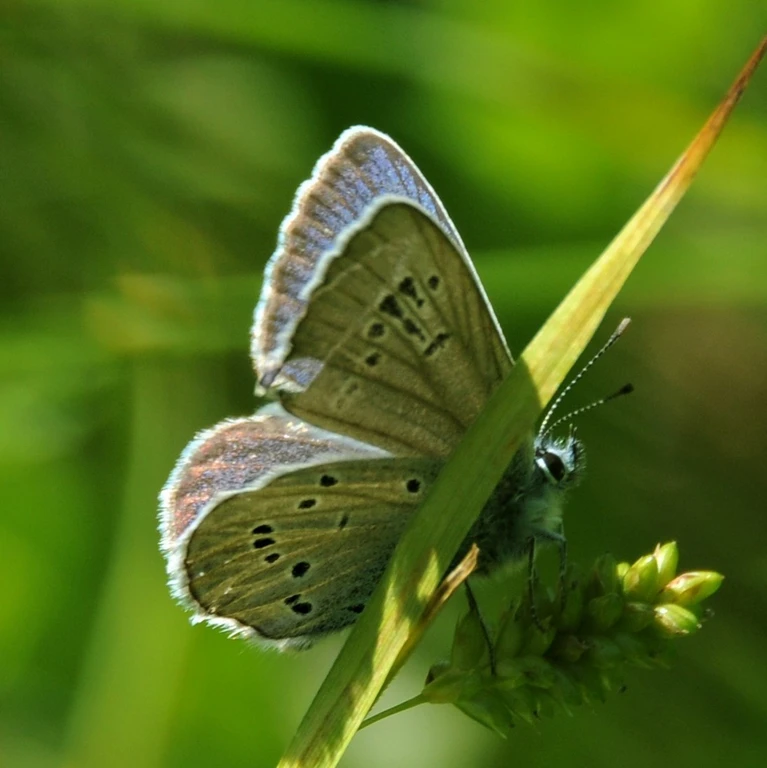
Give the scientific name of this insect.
Cyaniris semiargus
